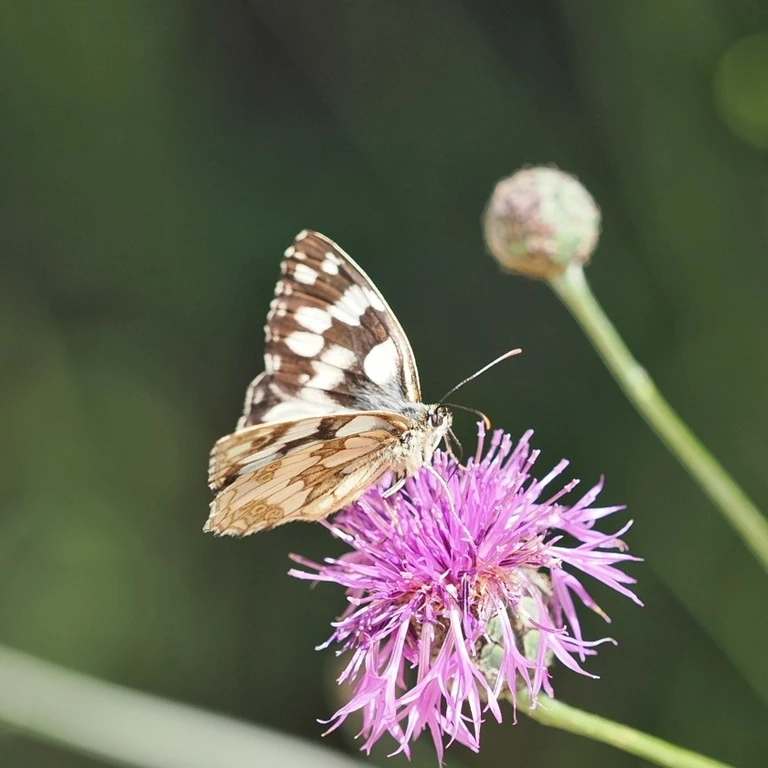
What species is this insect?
Melanargia galathea
